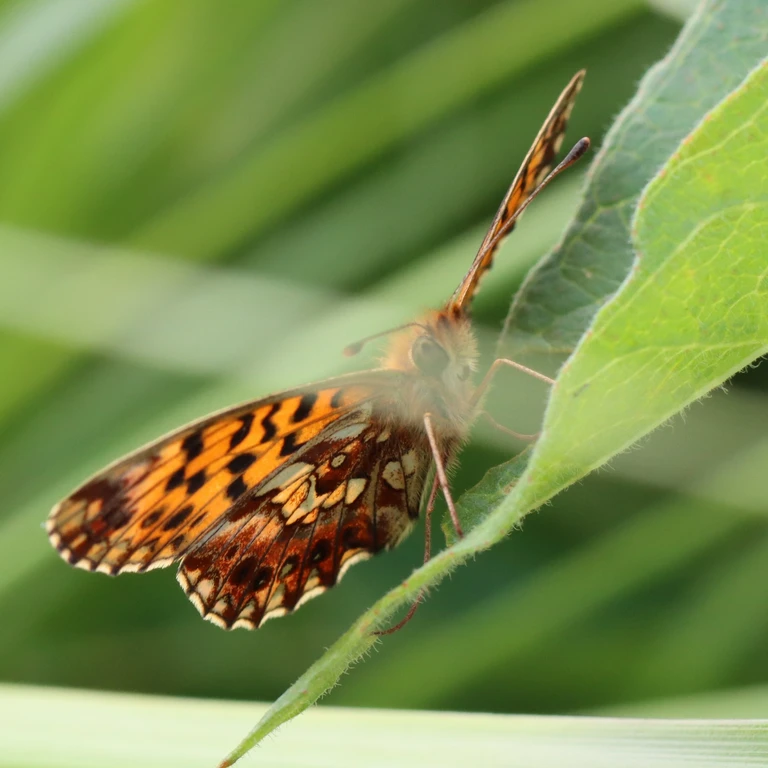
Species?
Boloria dia
